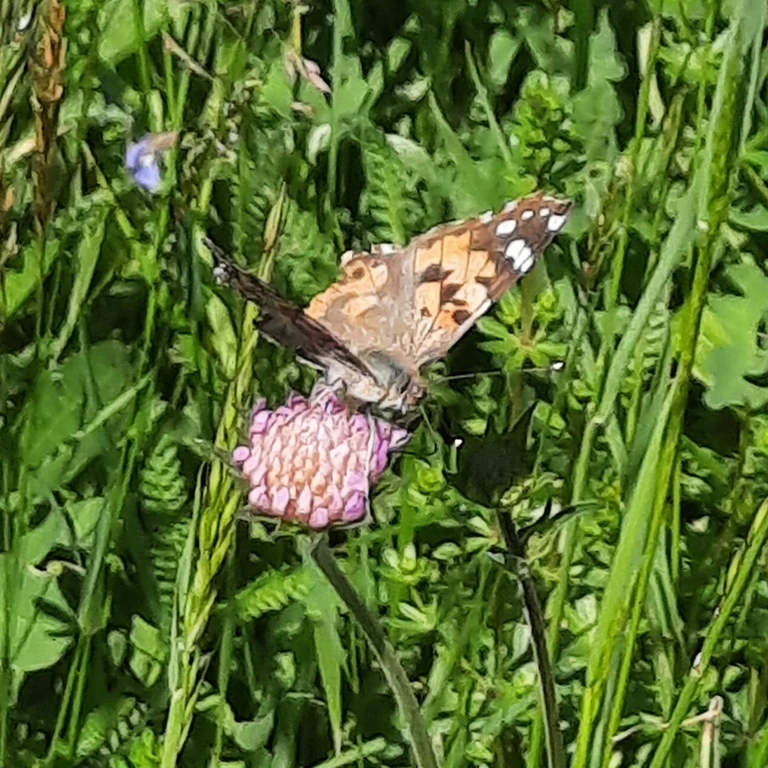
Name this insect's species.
Vanessa cardui
